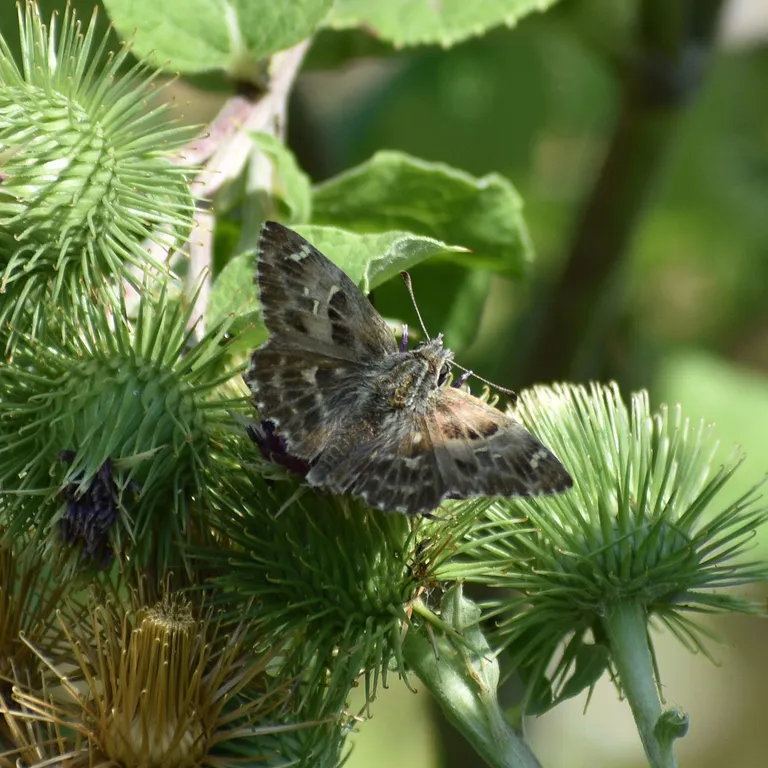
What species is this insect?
Carcharodus alceae
